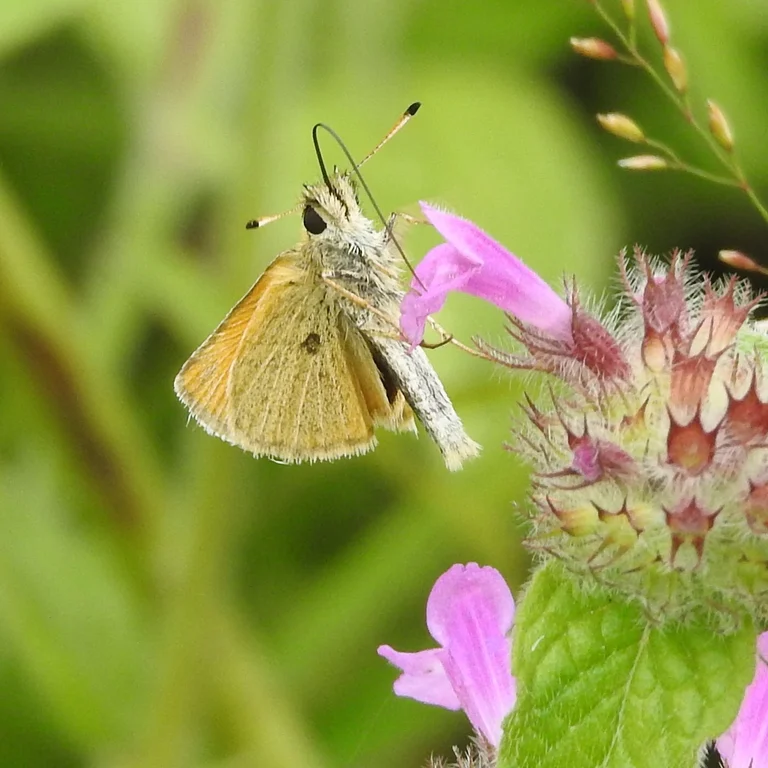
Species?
Thymelicus lineola
